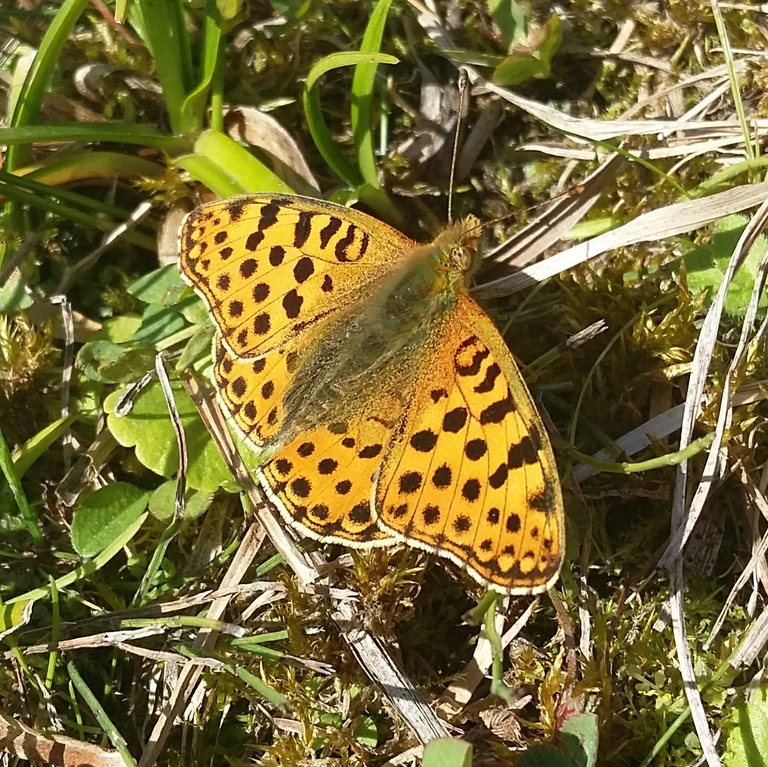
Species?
Issoria lathonia
